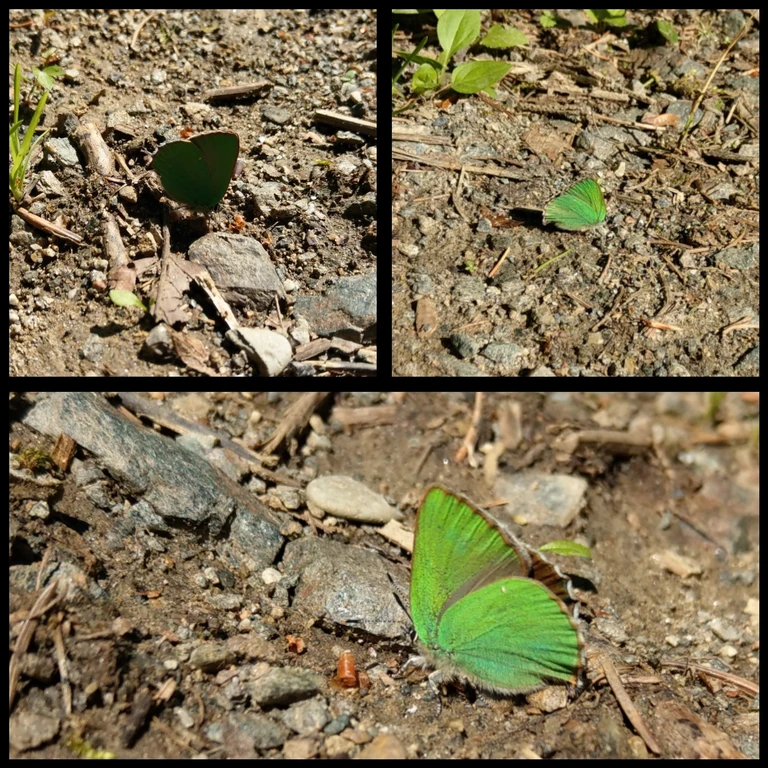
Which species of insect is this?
Callophrys rubi
